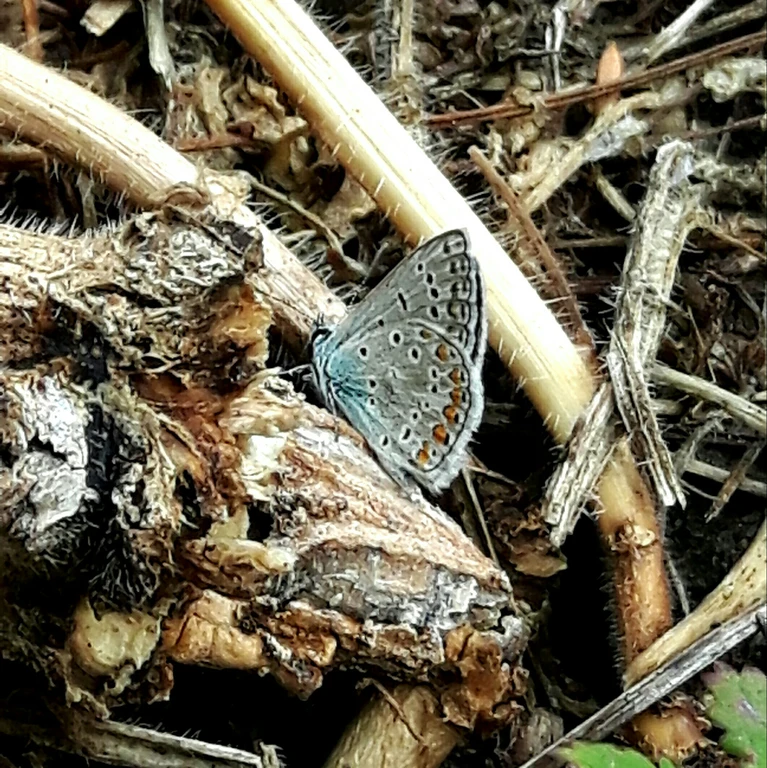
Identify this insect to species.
Polyommatus icarus
